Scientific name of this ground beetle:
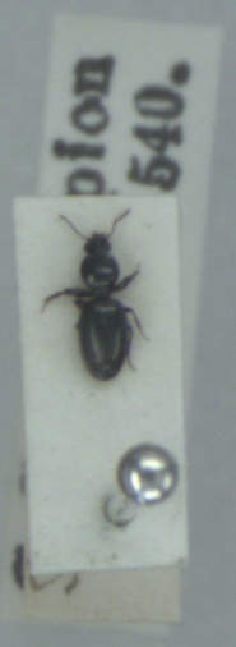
Dyschirius aeneus
